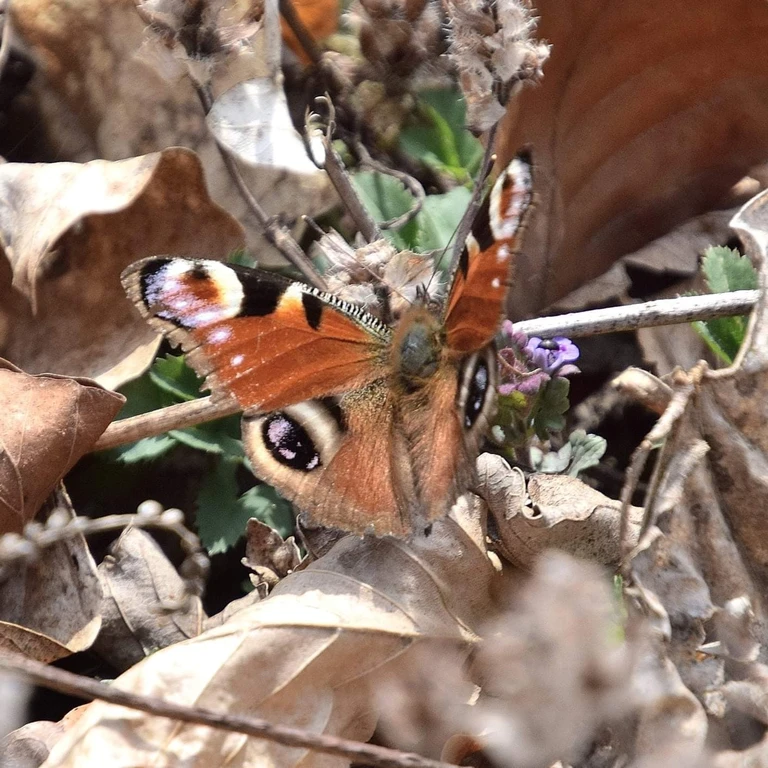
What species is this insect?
Aglais io
